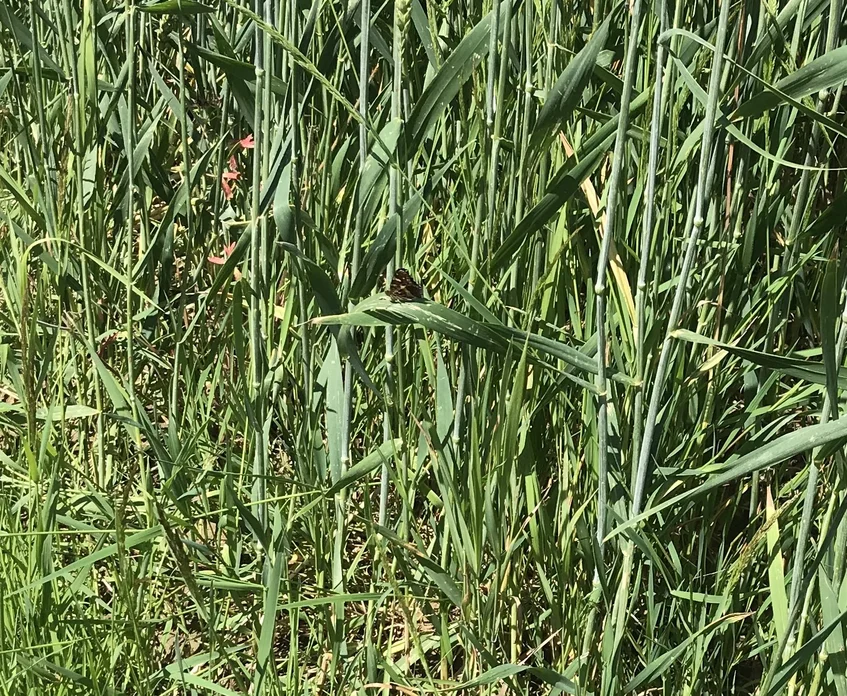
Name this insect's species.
Araschnia levana
